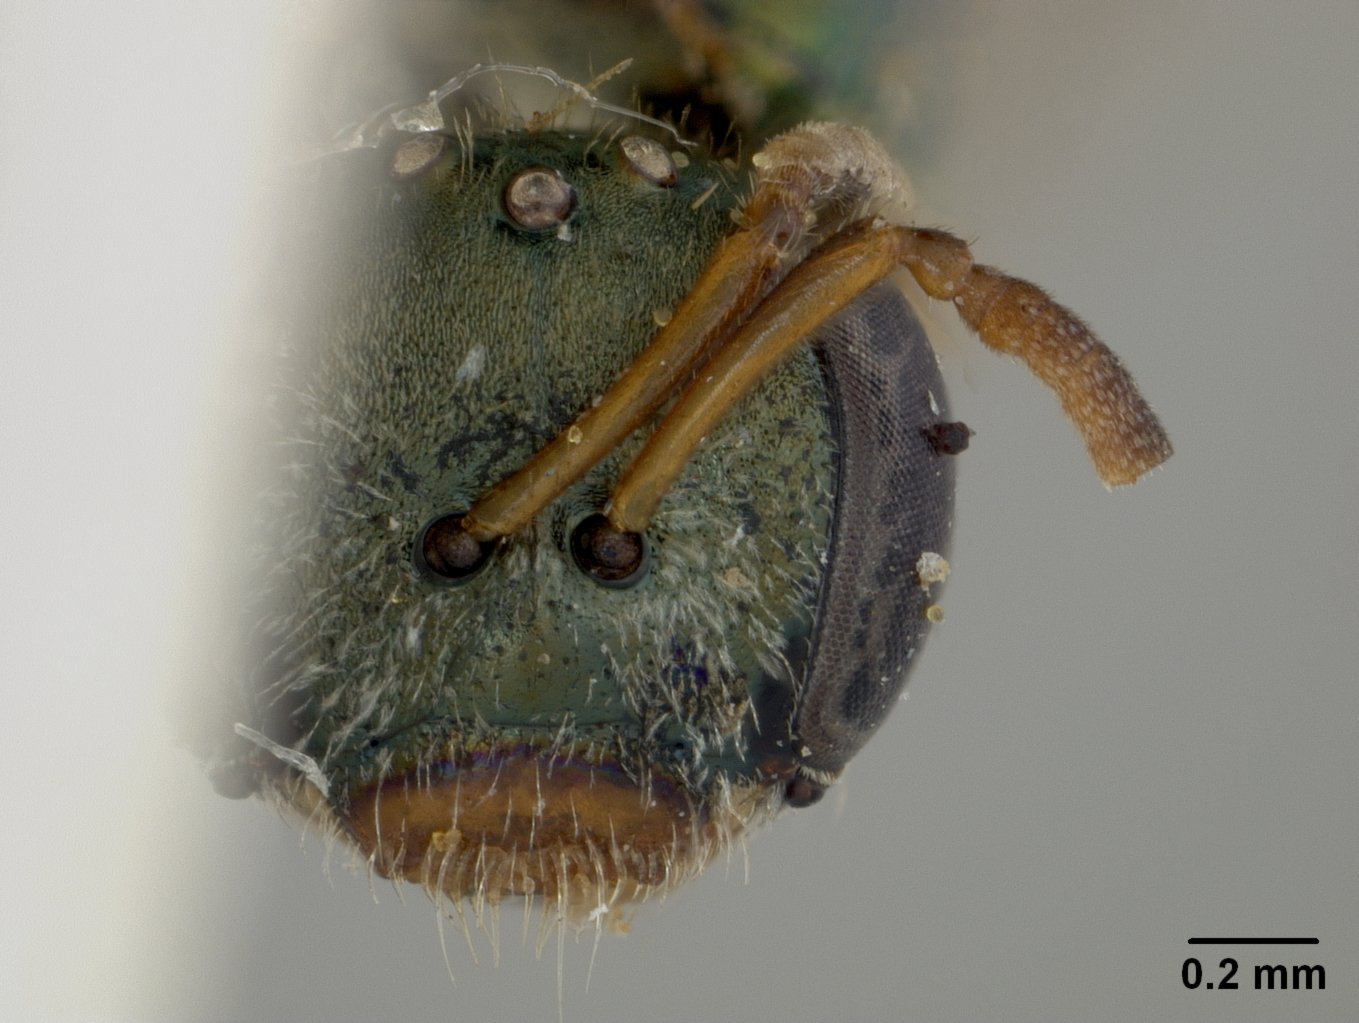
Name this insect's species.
Halictus dotatus
